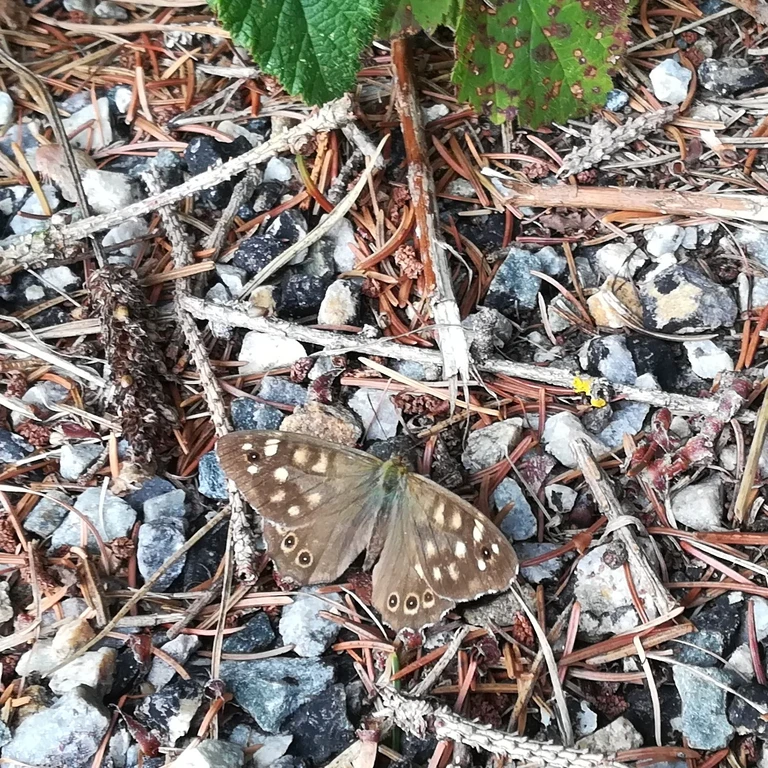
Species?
Pararge aegeria
